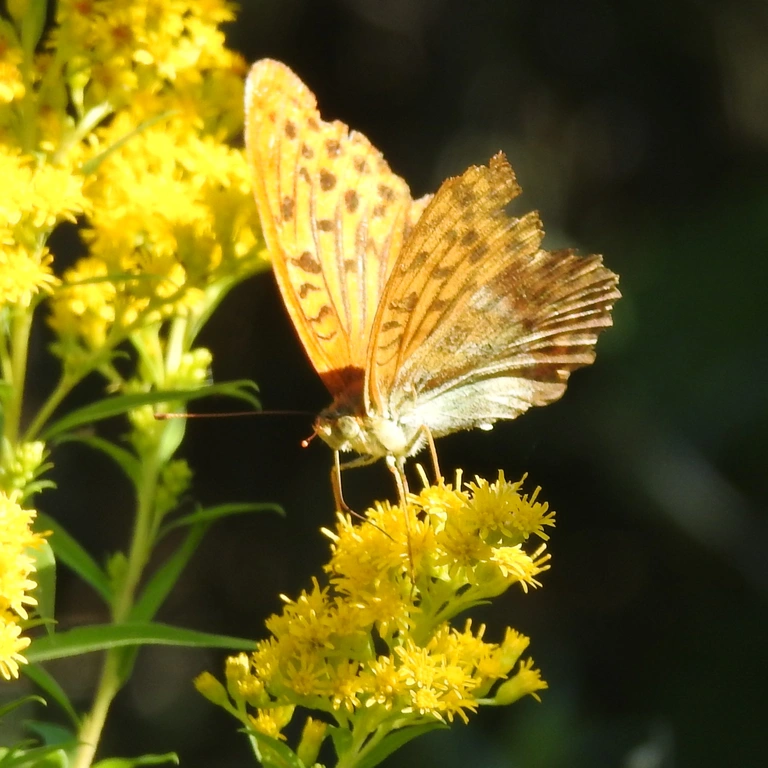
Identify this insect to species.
Argynnis paphia
